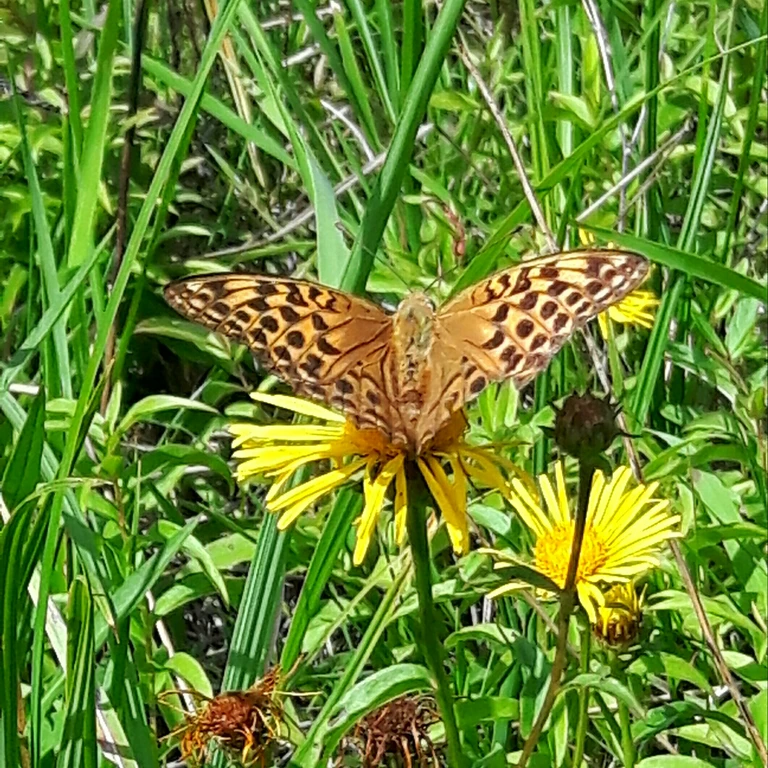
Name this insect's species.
Argynnis paphia
